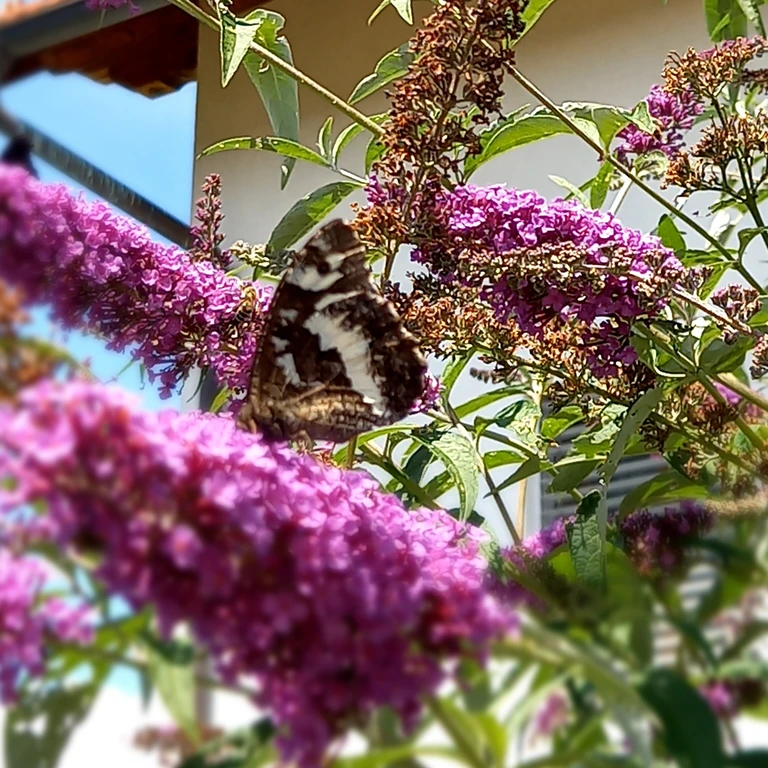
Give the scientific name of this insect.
Brintesia circe
